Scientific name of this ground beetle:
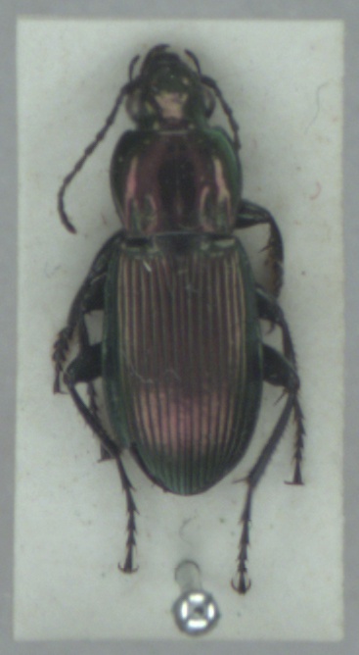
Poecilus lepidus
